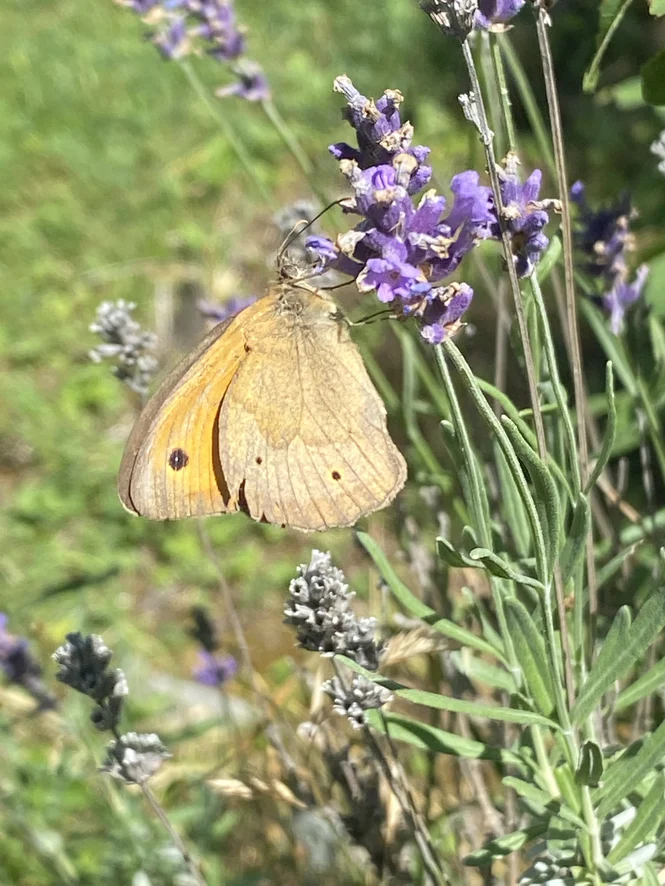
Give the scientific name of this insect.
Maniola jurtina
